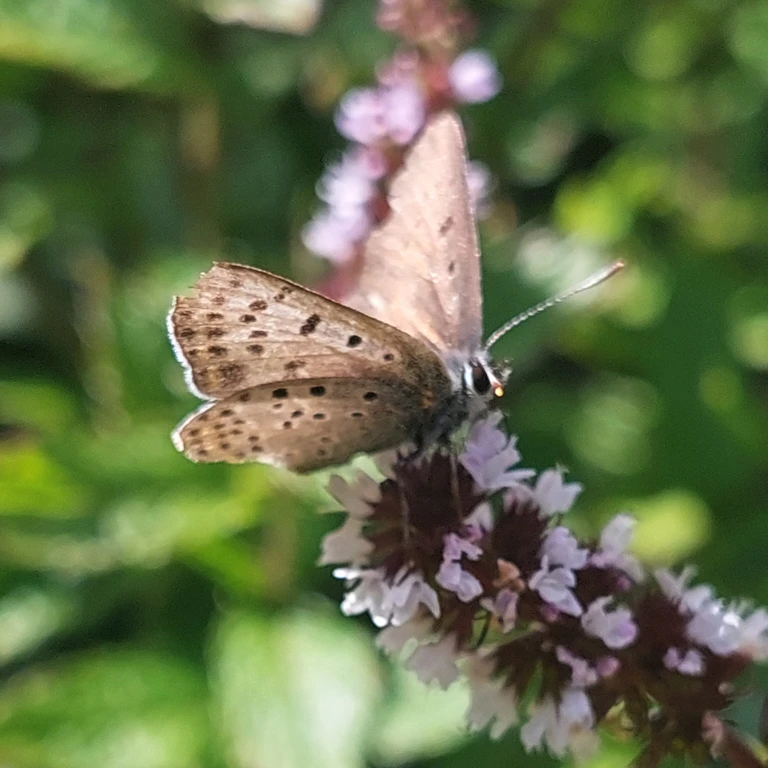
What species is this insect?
Lycaena tityrus (also Loweia tityrus)
